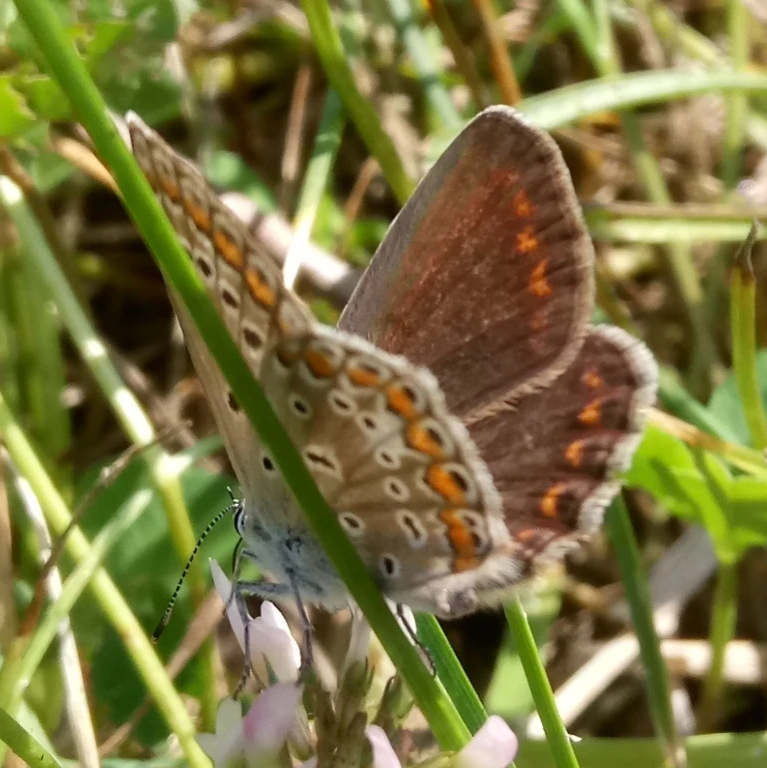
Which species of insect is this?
Polyommatus icarus
